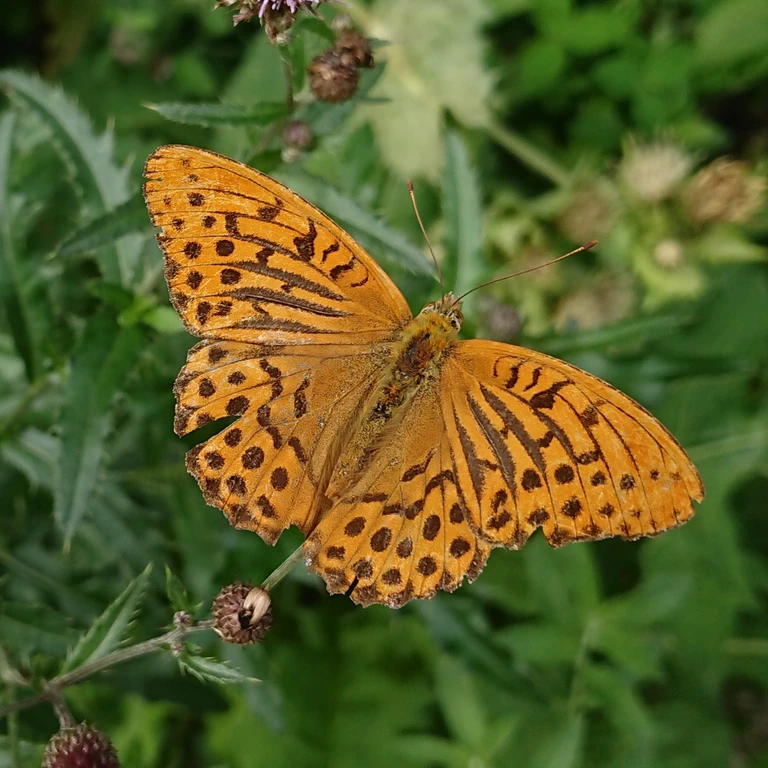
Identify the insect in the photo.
Argynnis paphia
